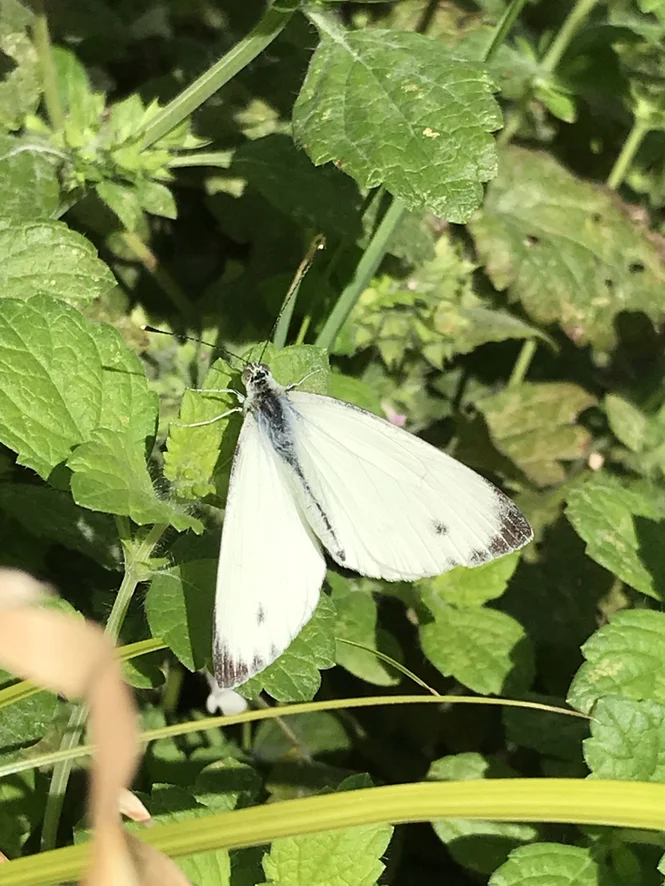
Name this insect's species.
Pieris napi
